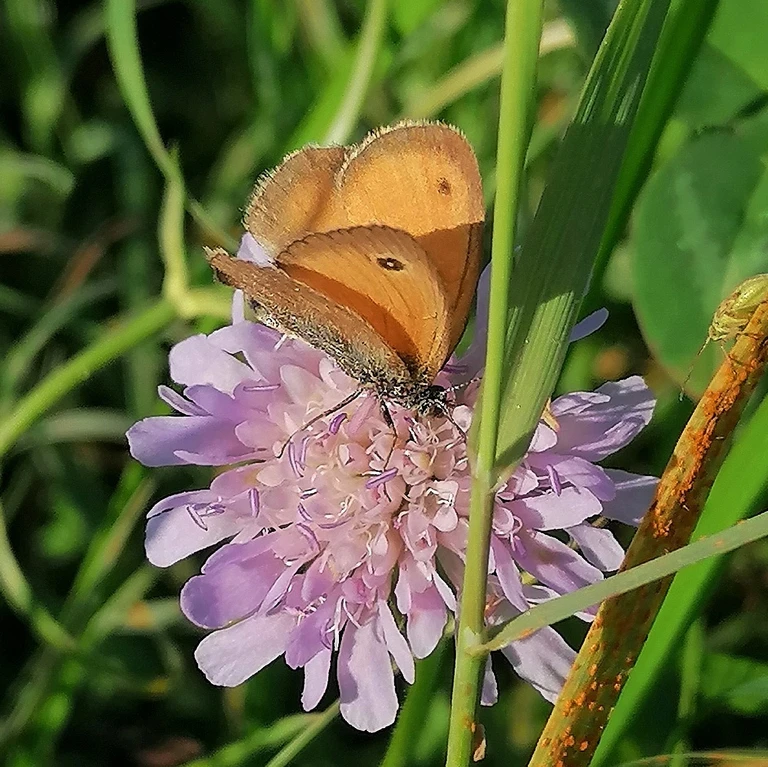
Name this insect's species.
Coenonympha pamphilus
